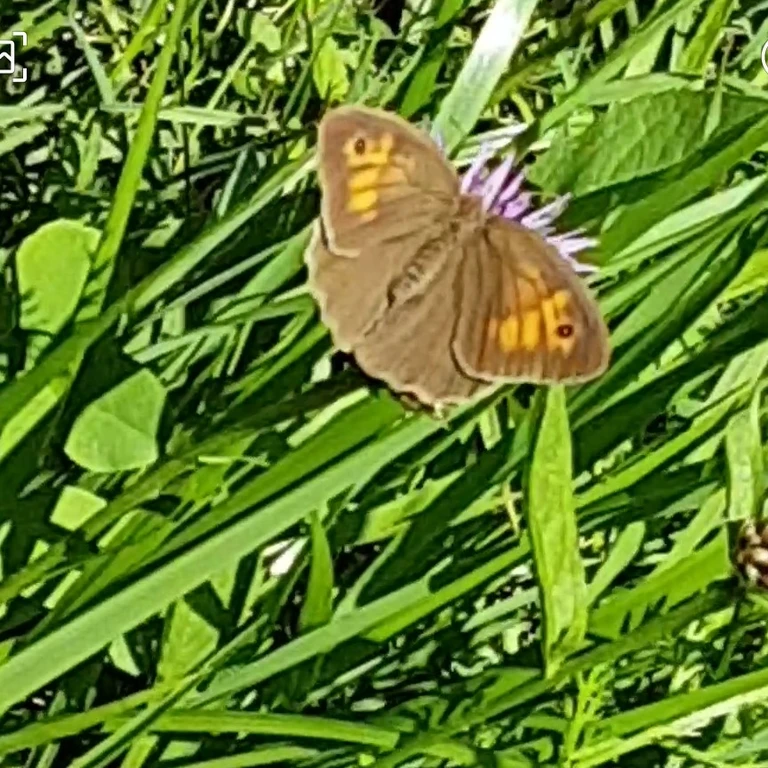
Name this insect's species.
Maniola jurtina
